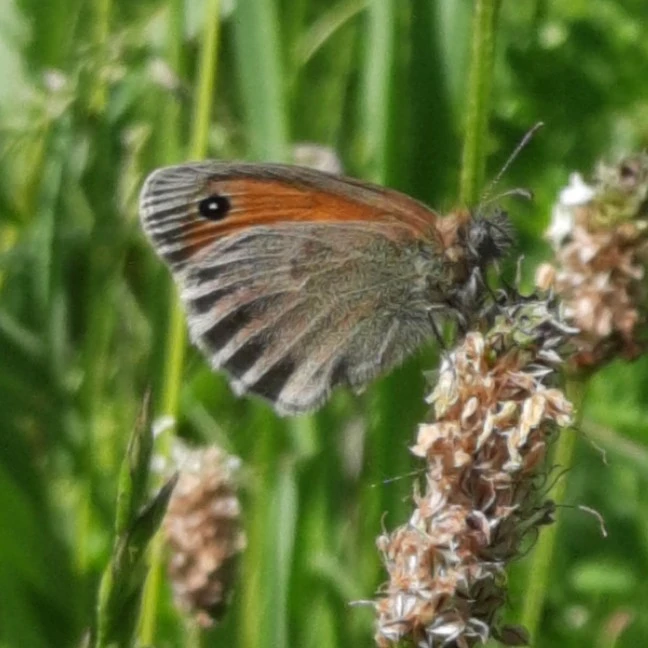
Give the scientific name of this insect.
Coenonympha pamphilus
